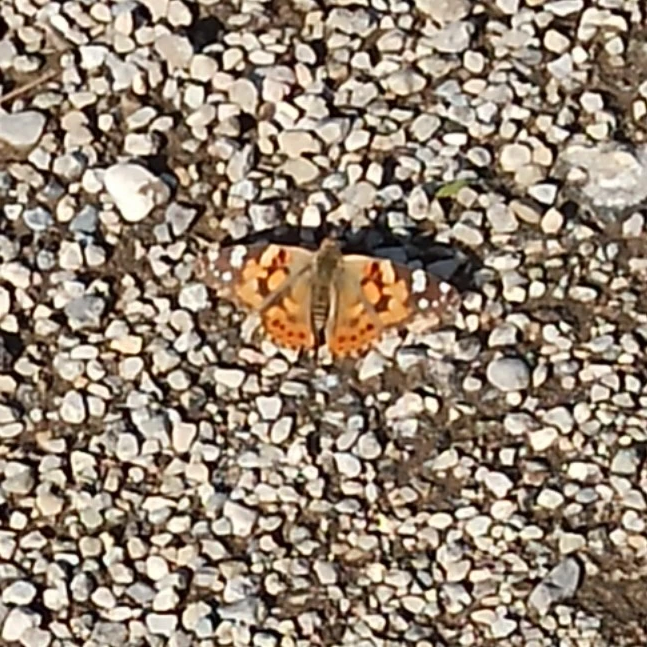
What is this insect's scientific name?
Vanessa cardui
